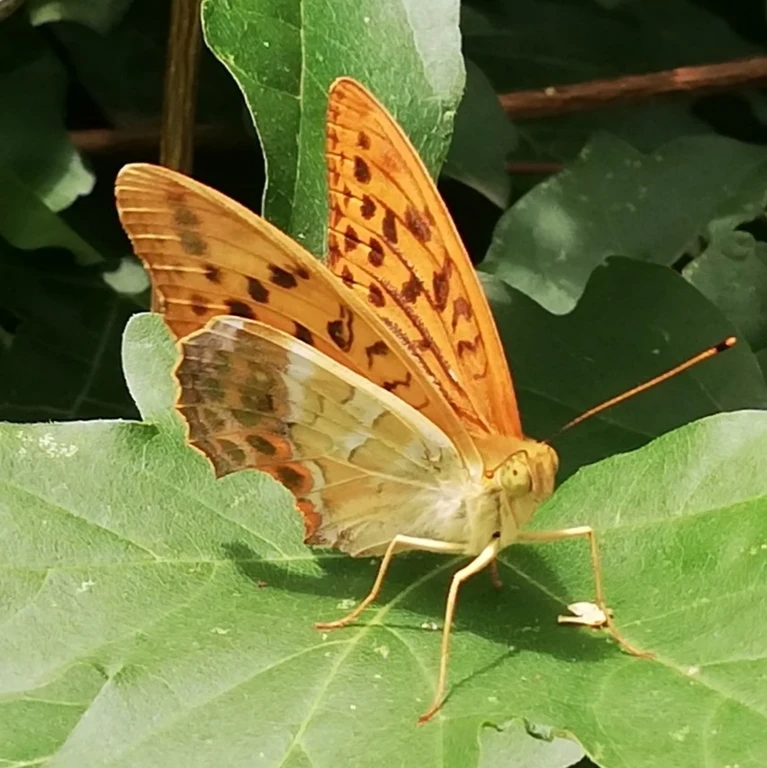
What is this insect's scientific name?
Argynnis paphia
